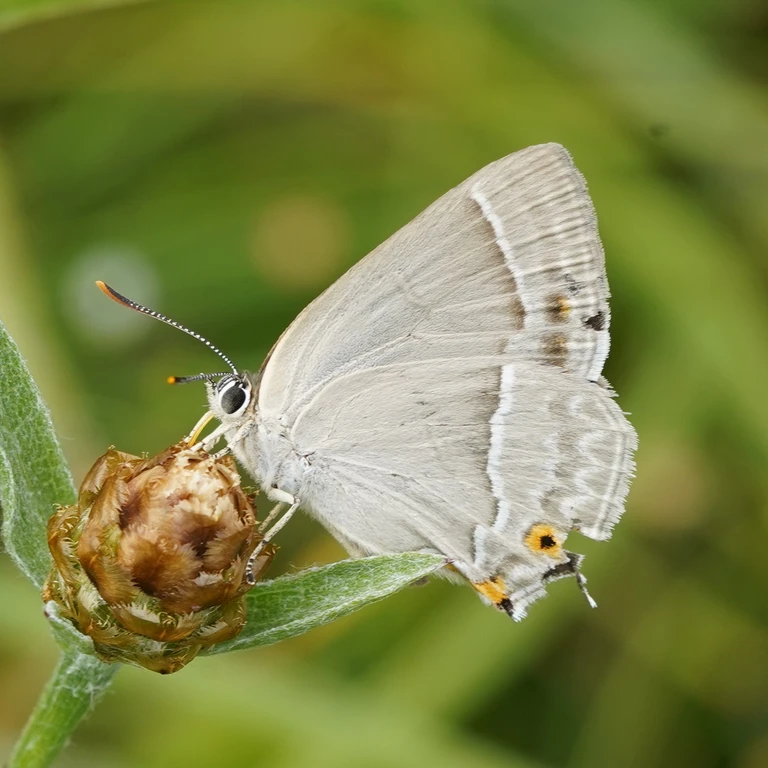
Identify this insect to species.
Favonius quercus (also Quercusia quercus)
